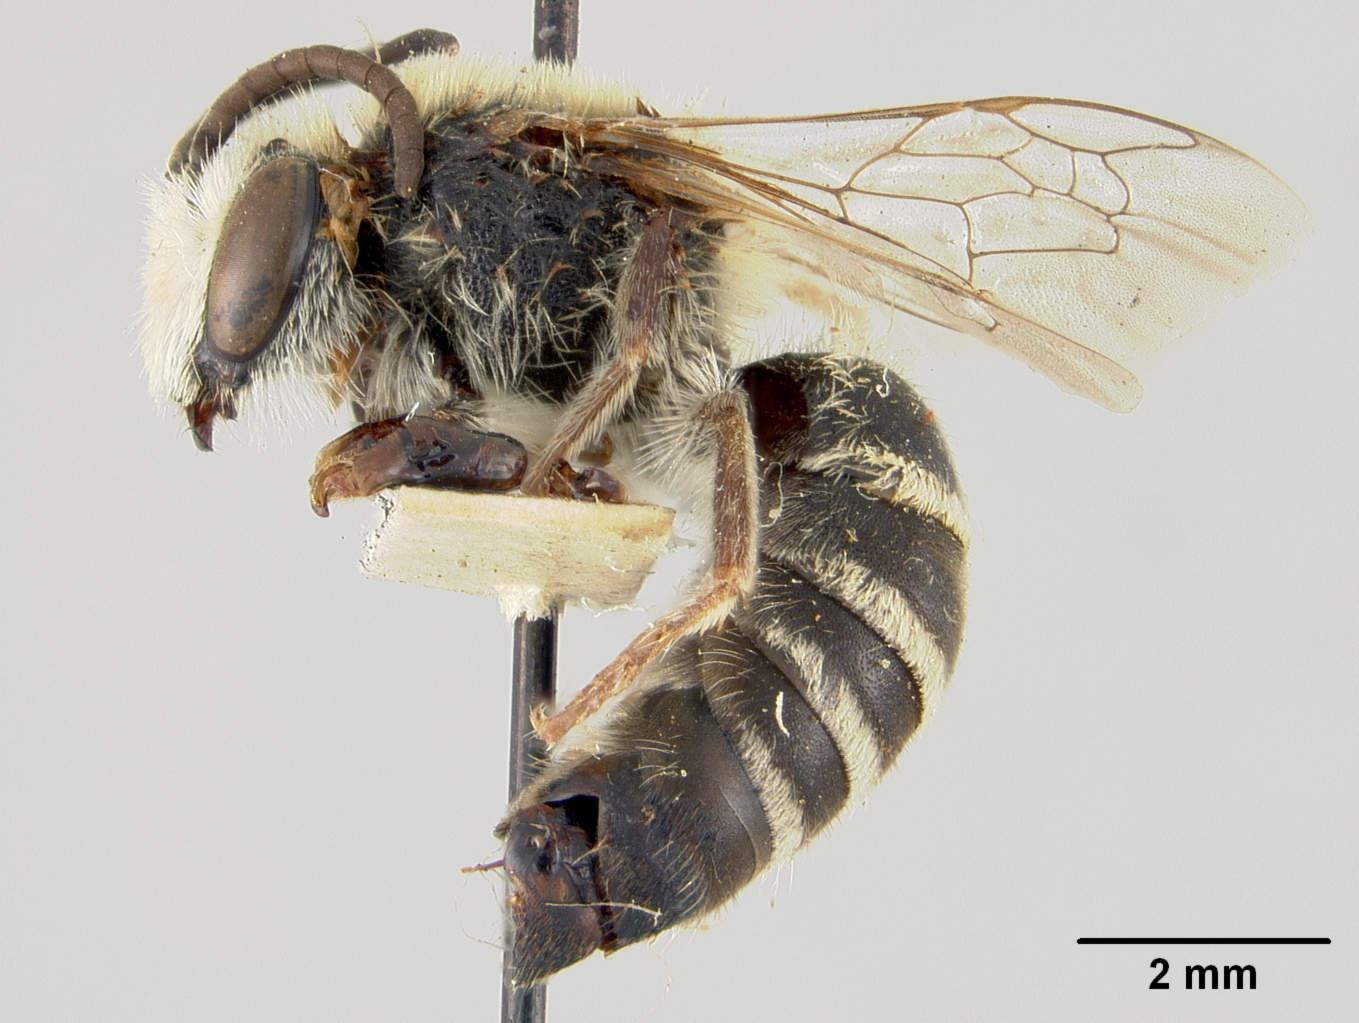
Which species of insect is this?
Colletes ciliatoides
